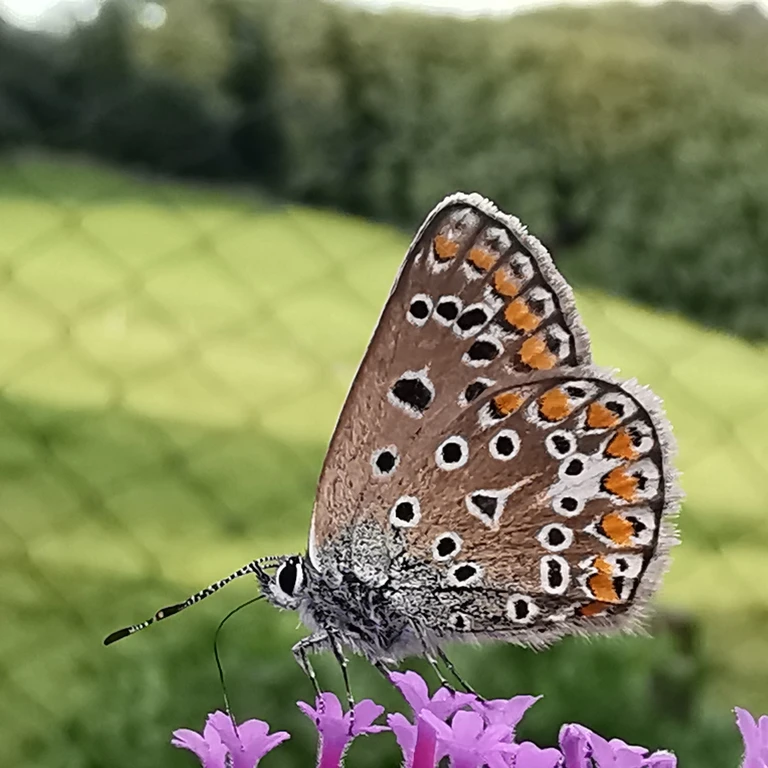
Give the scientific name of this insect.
Polyommatus icarus
